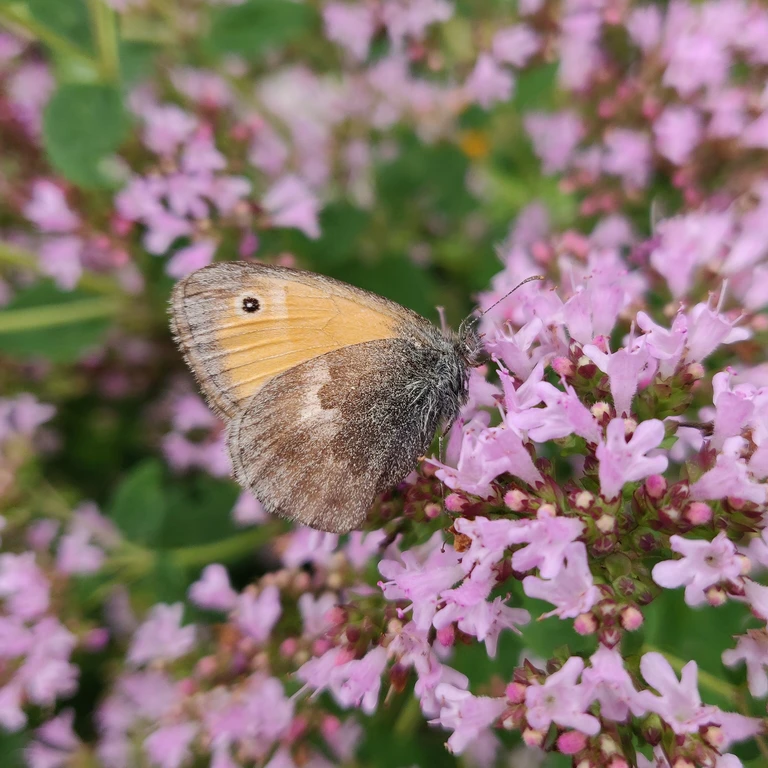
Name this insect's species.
Coenonympha pamphilus
